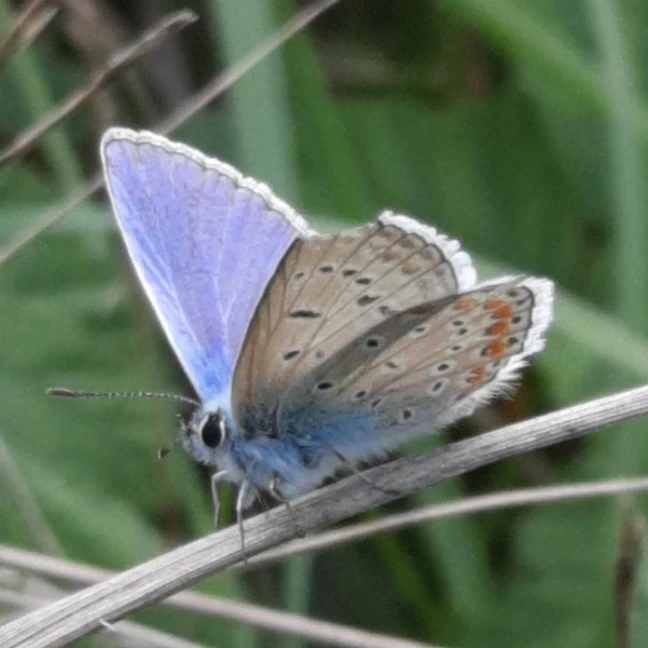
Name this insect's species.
Polyommatus icarus
